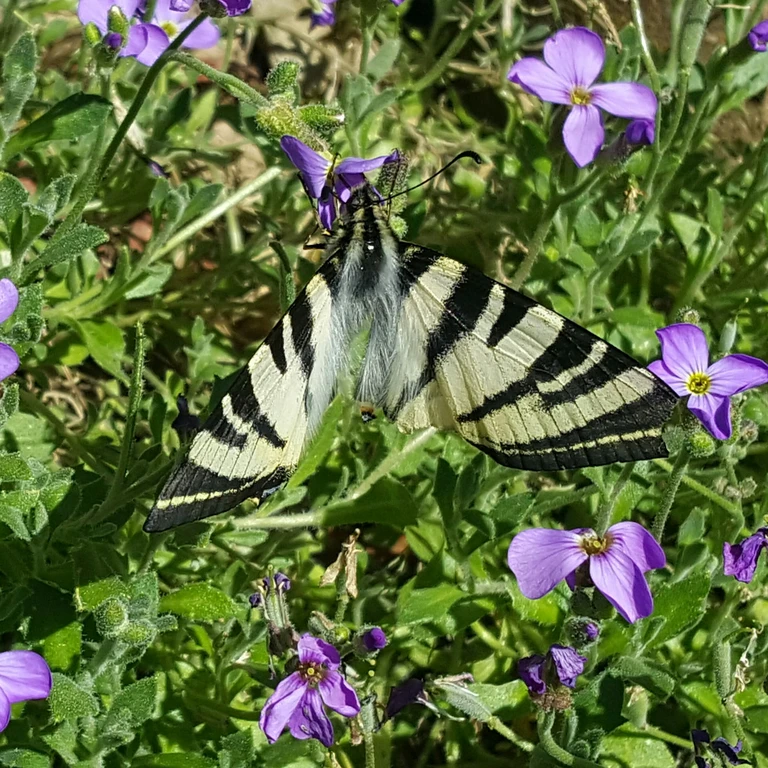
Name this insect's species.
Iphiclides podalirius
